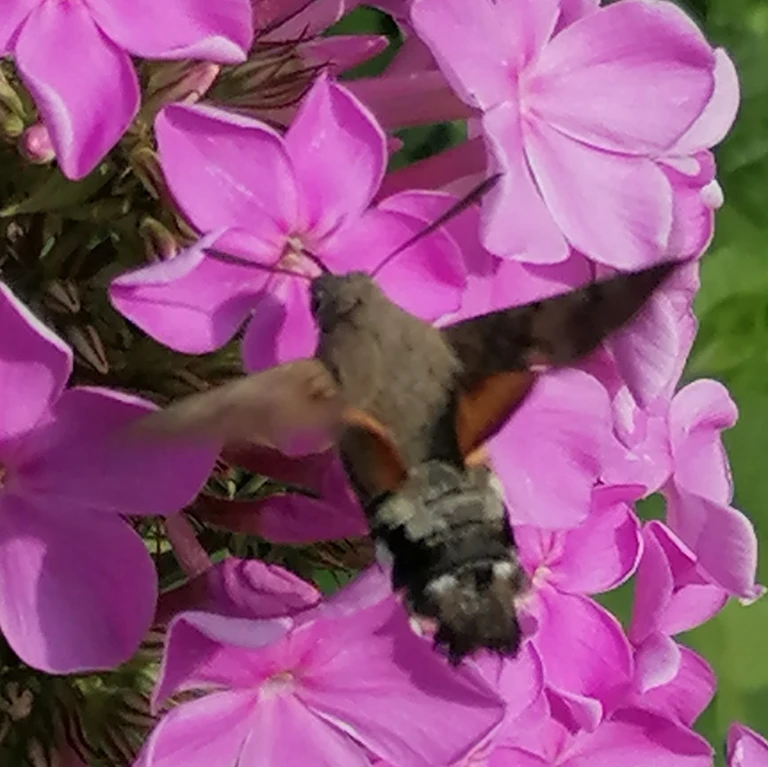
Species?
Macroglossum stellatarum
